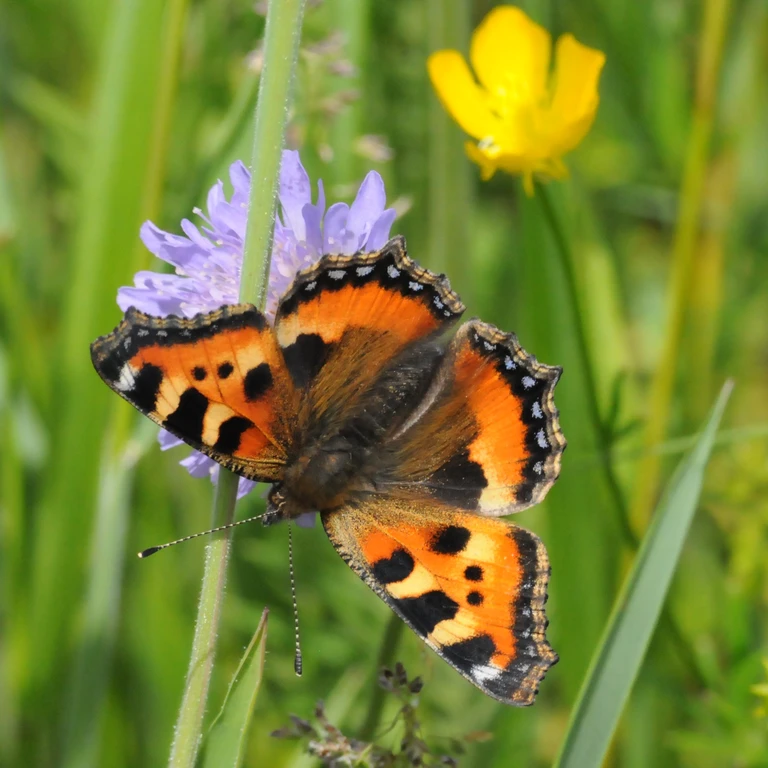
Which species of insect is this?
Aglais urticae
